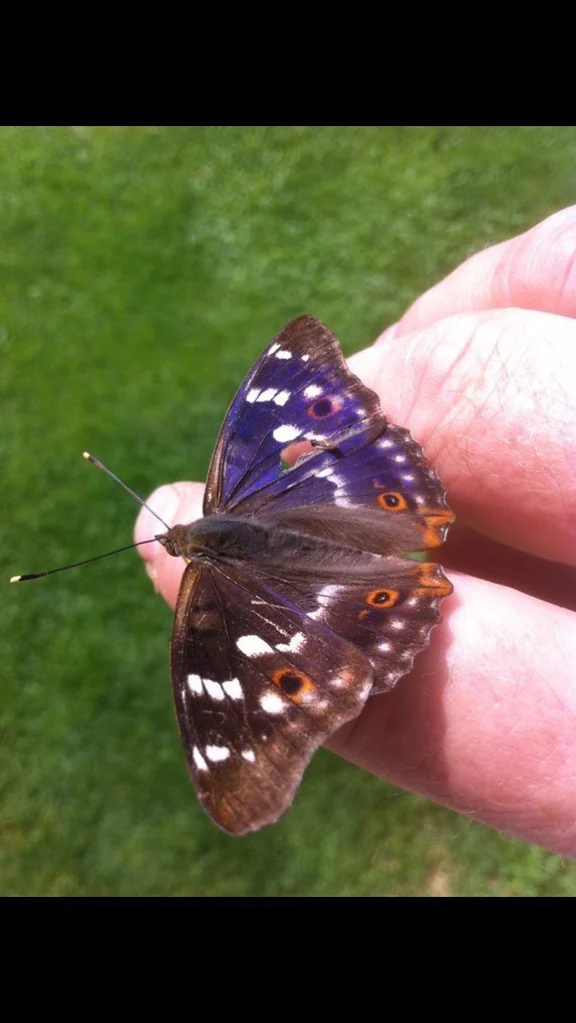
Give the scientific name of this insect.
Apatura ilia
